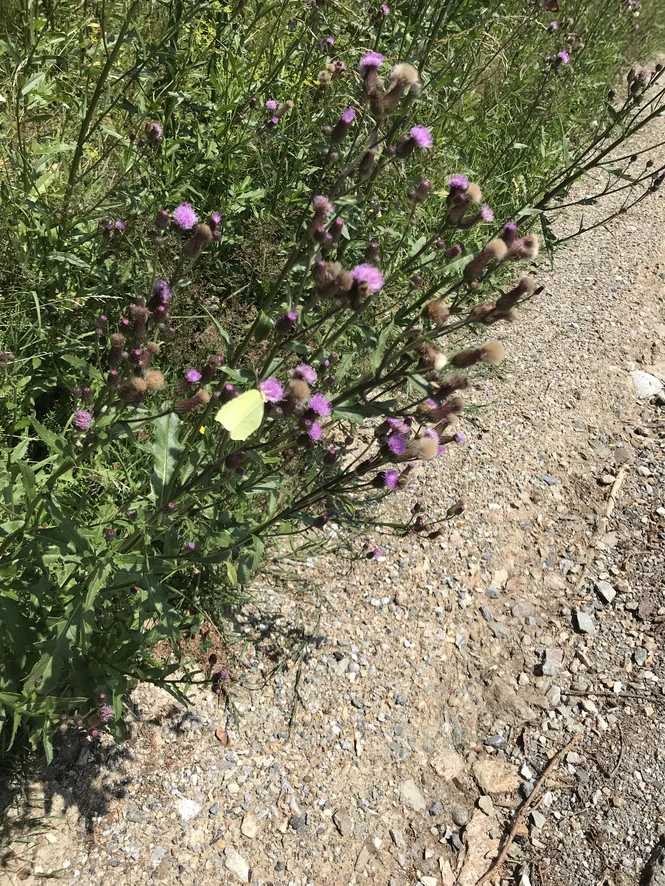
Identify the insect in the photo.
Gonepteryx rhamni
